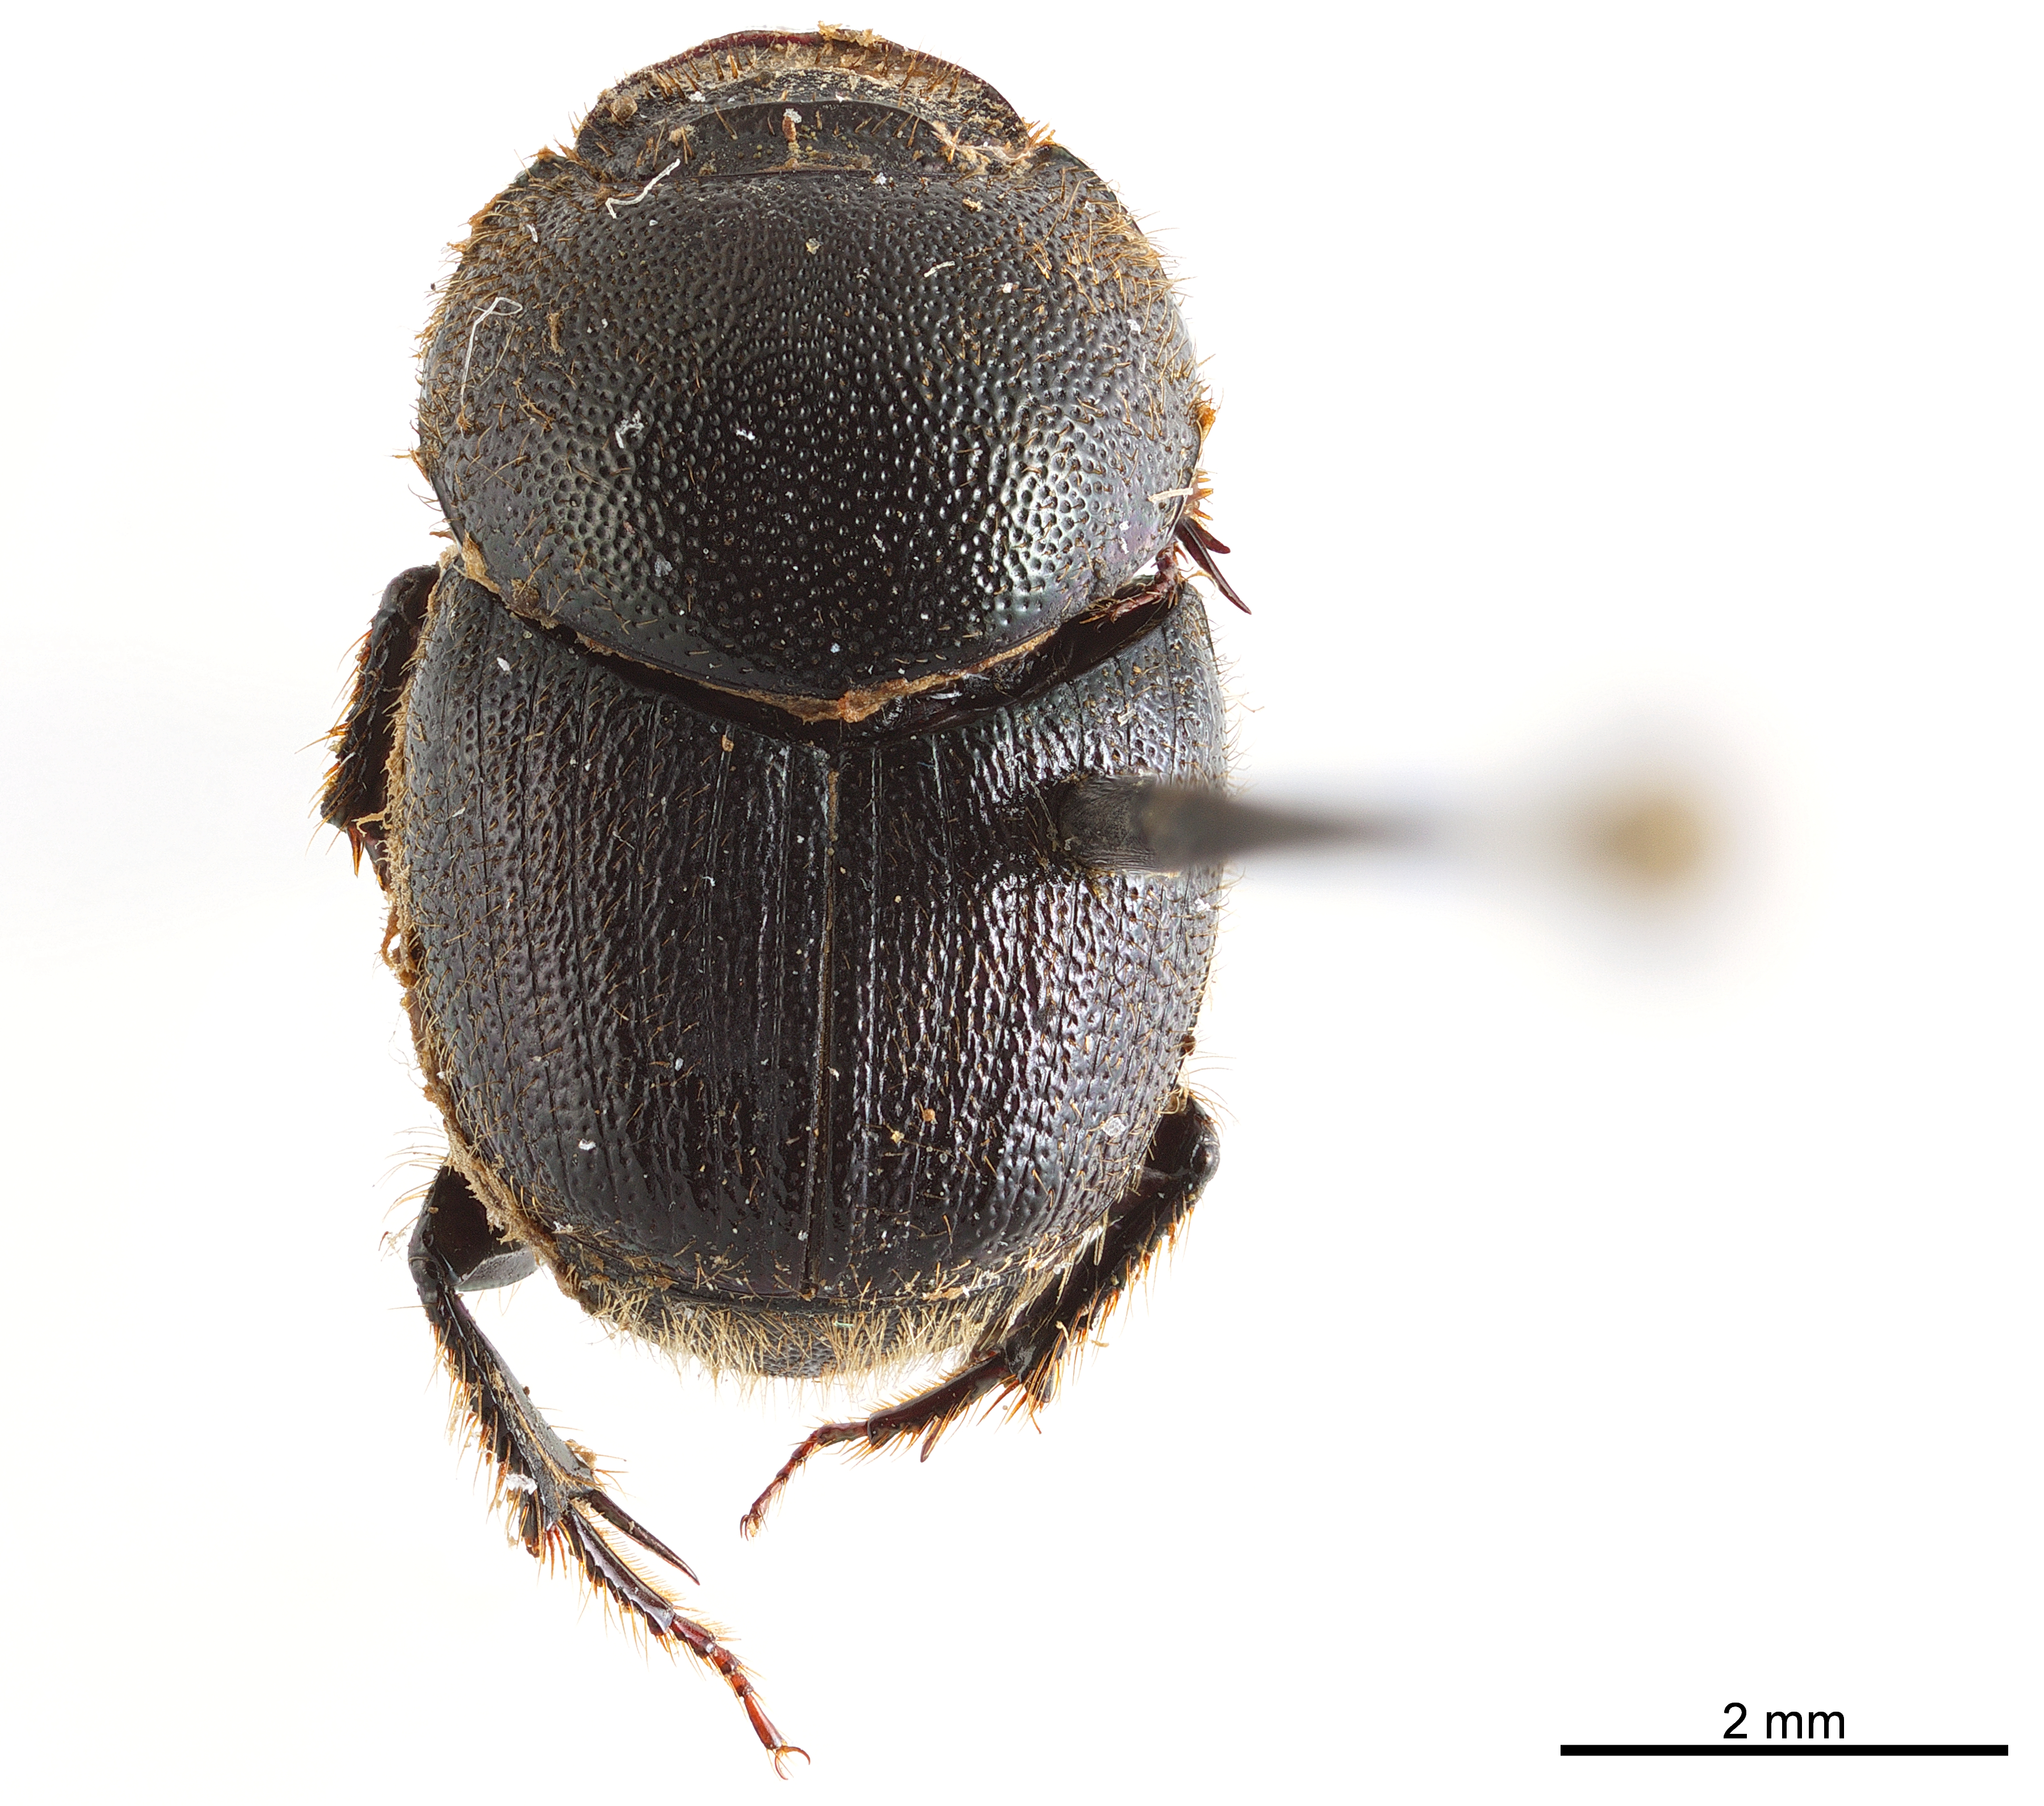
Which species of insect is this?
Onthophagus masaicus
